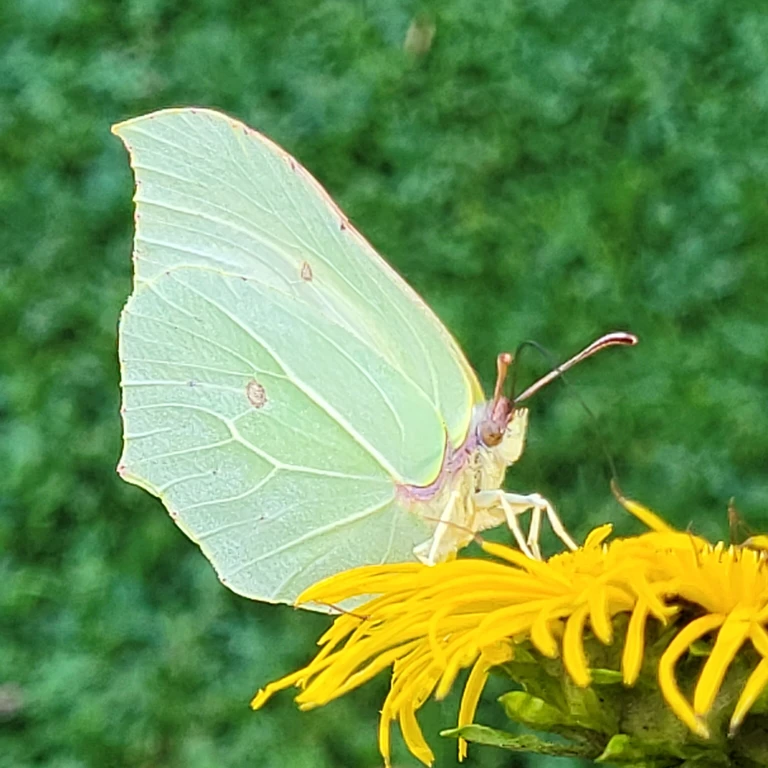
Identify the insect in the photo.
Gonepteryx rhamni
